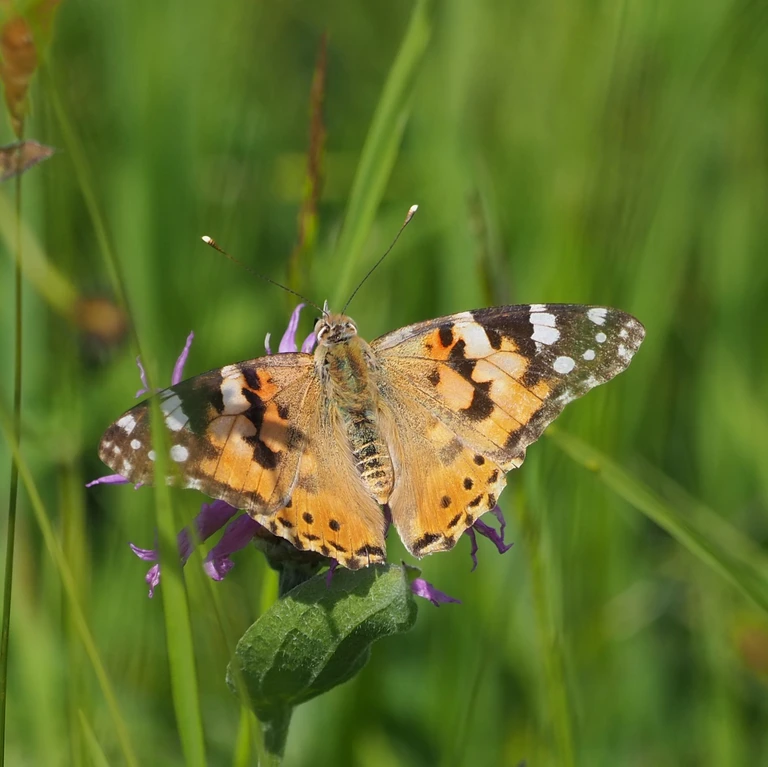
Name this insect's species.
Vanessa cardui
